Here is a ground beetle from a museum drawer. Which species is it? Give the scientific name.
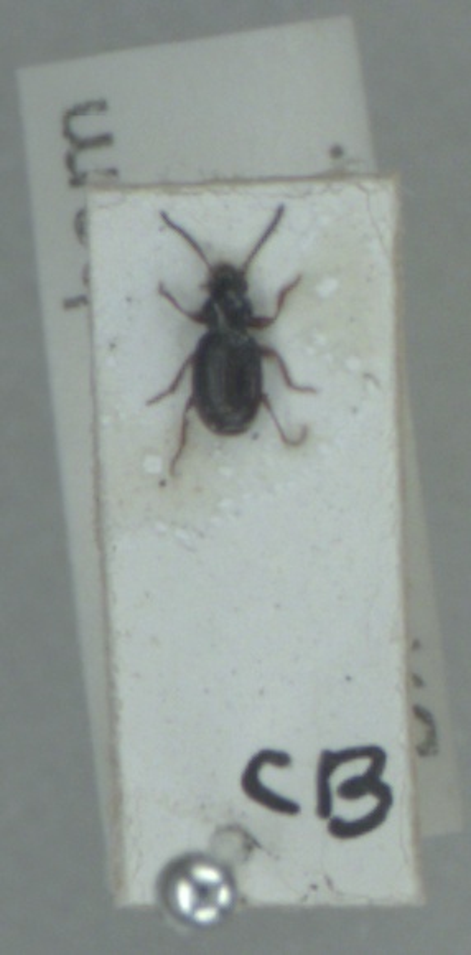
Bembidion gilvipes
